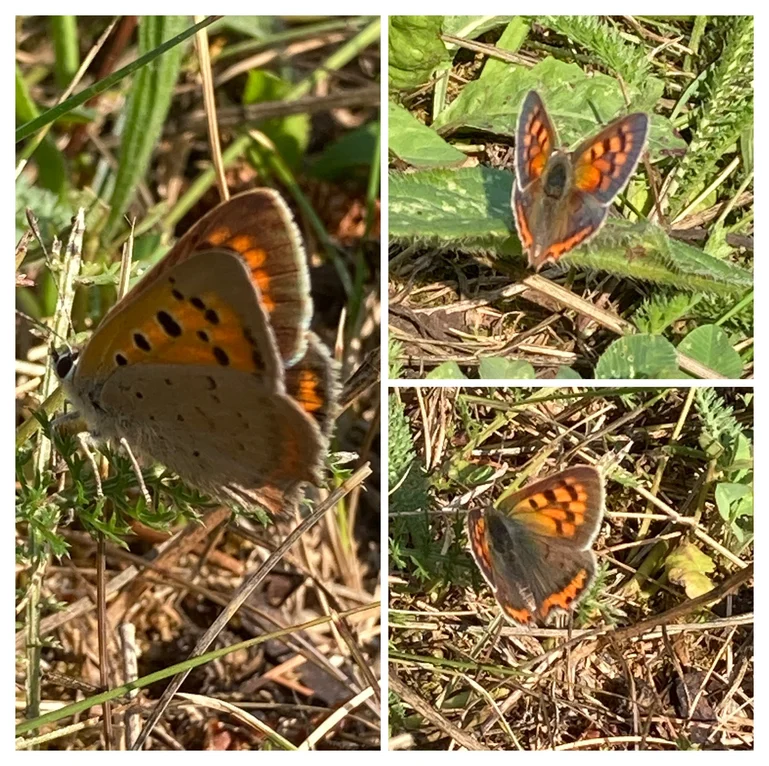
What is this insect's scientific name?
Lycaena phlaeas
